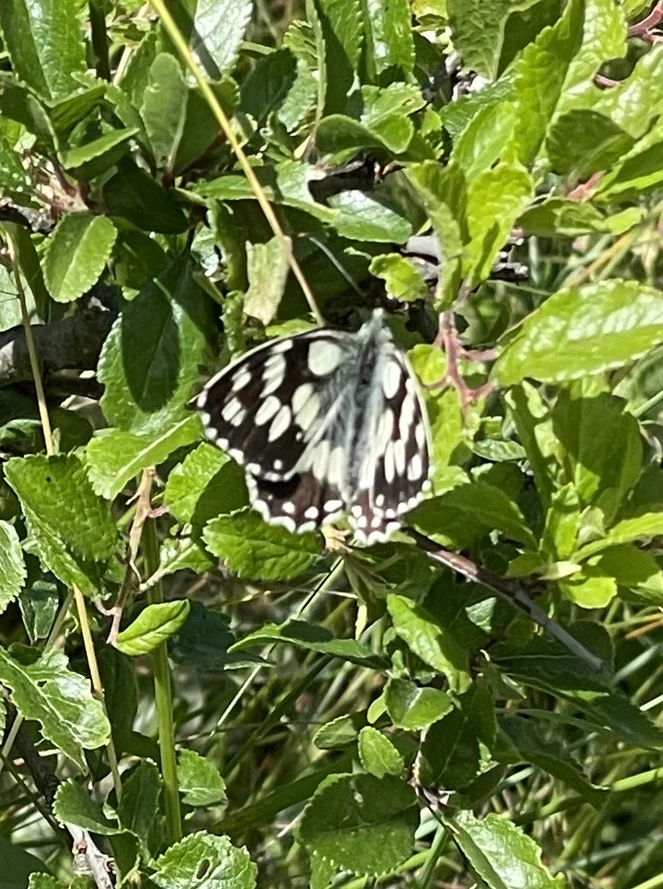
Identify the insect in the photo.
Melanargia galathea
